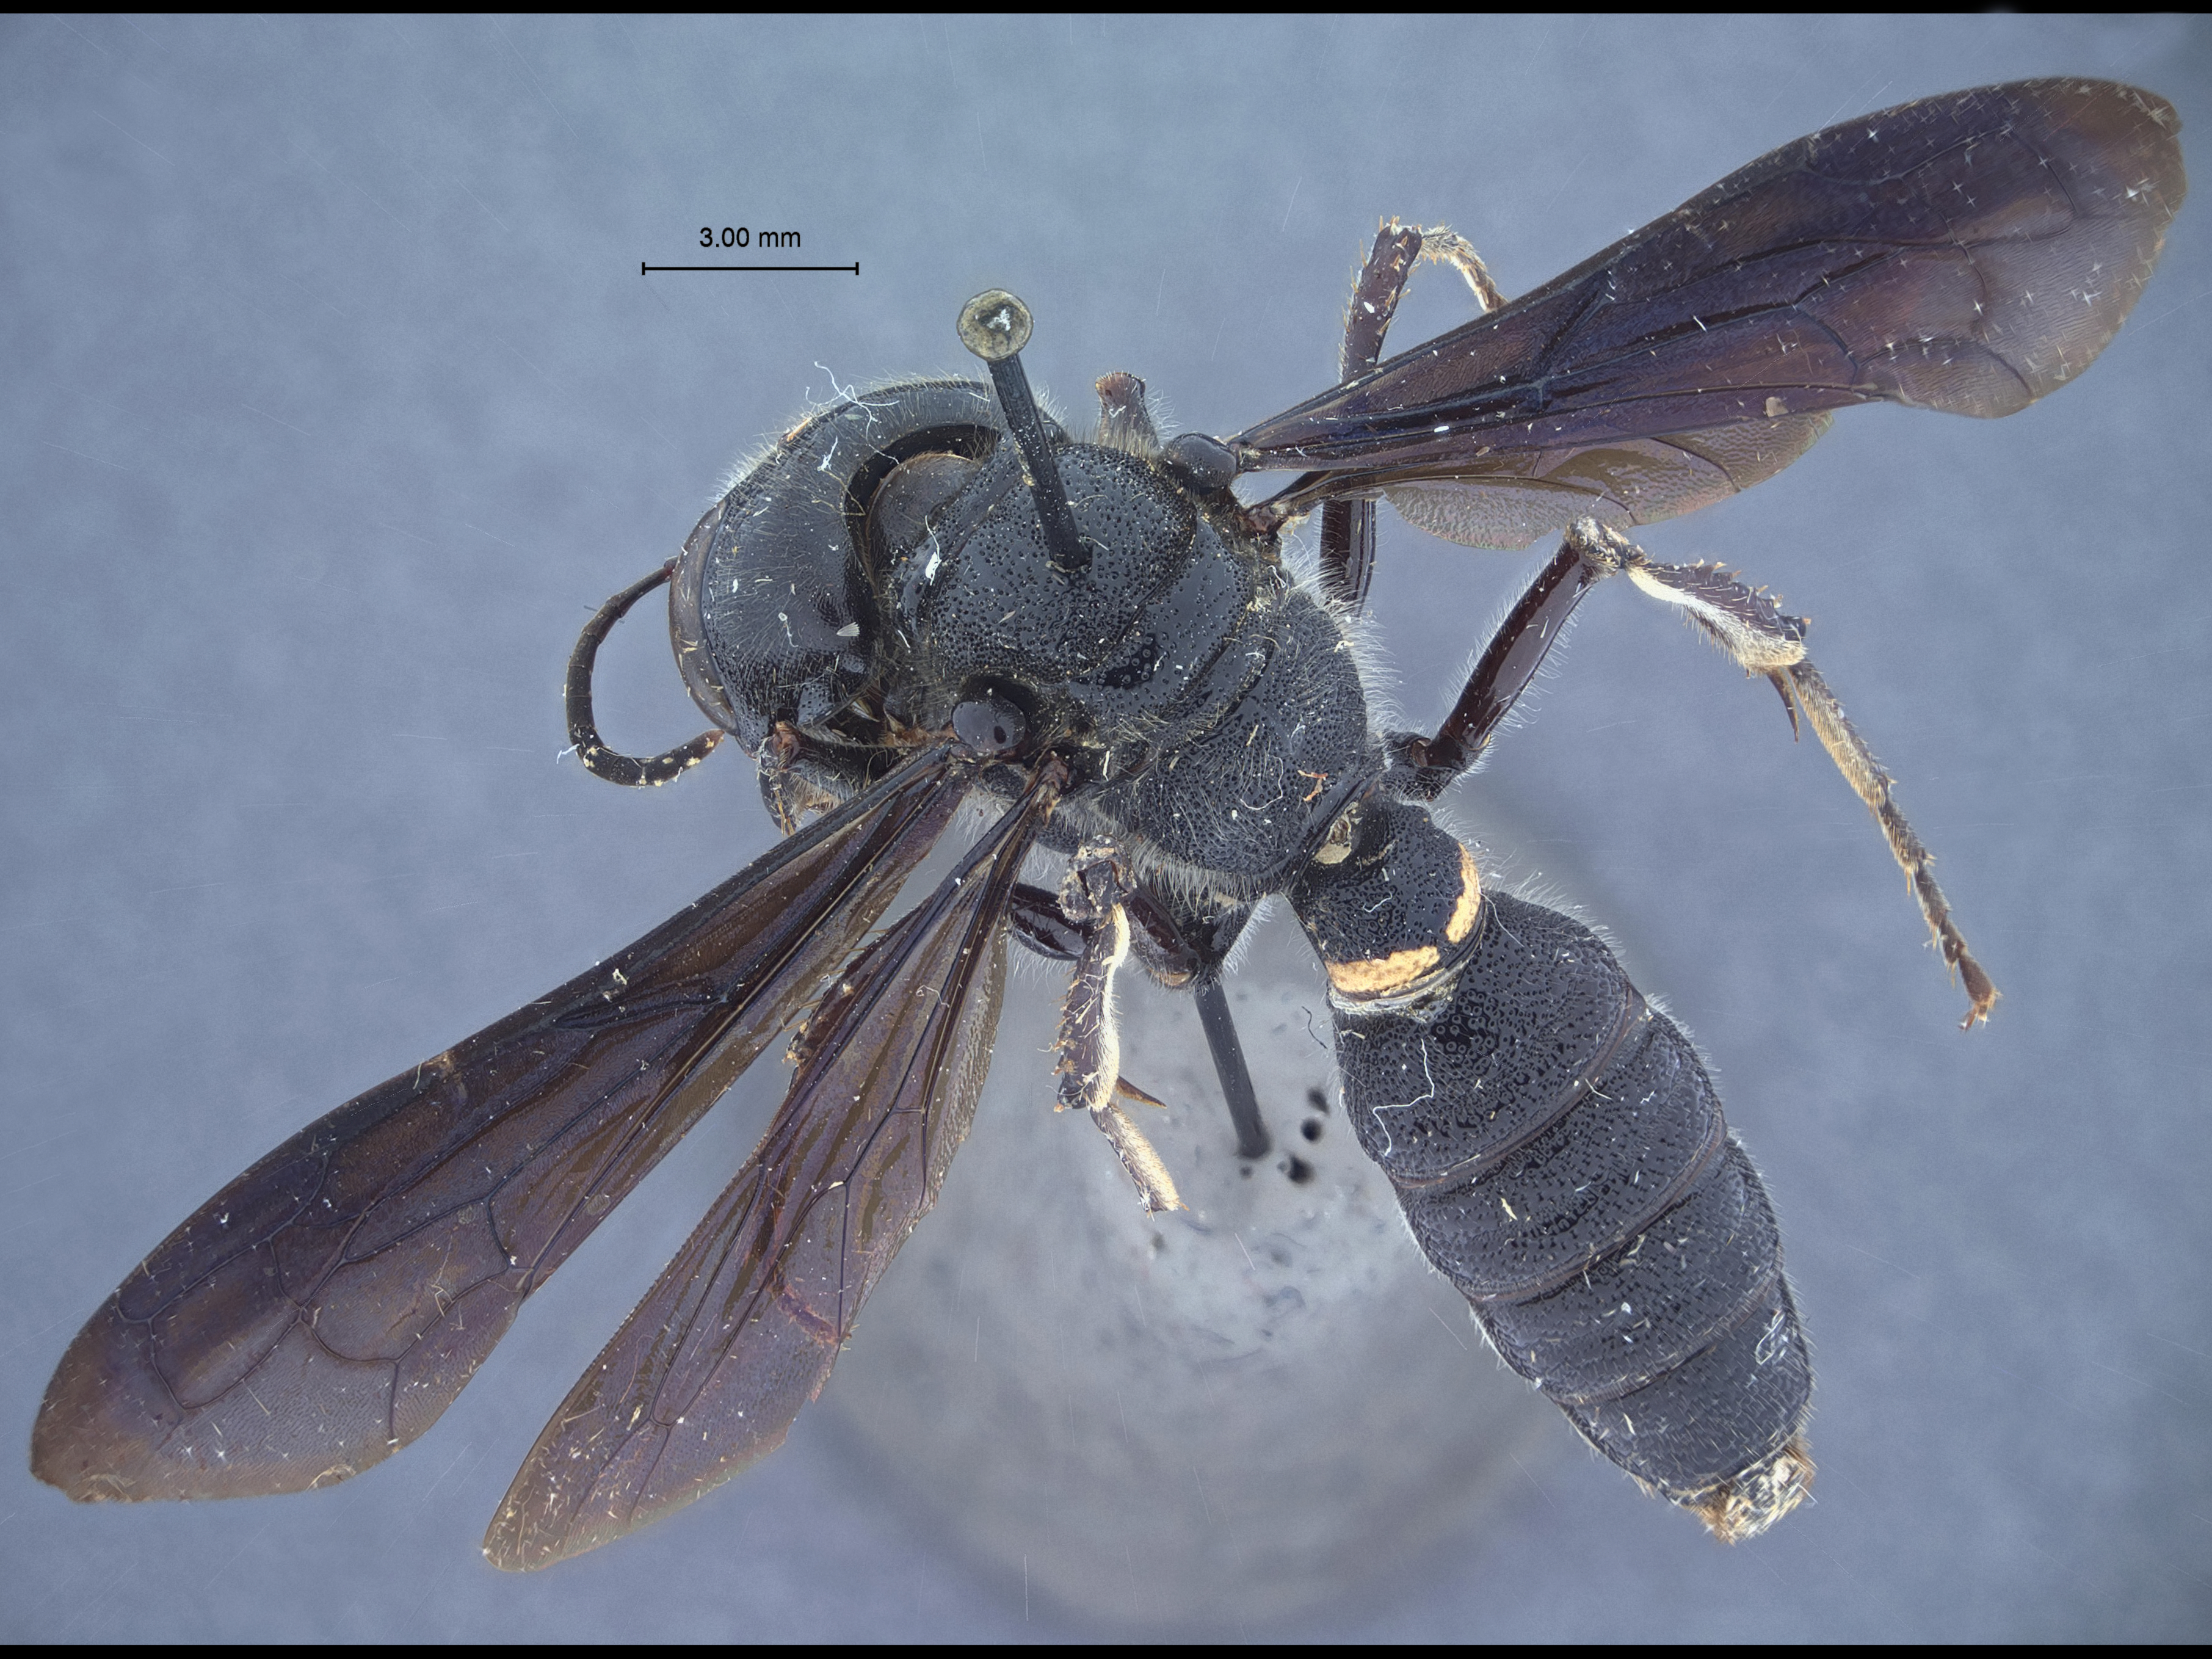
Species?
Eucerceris violaceipennis
